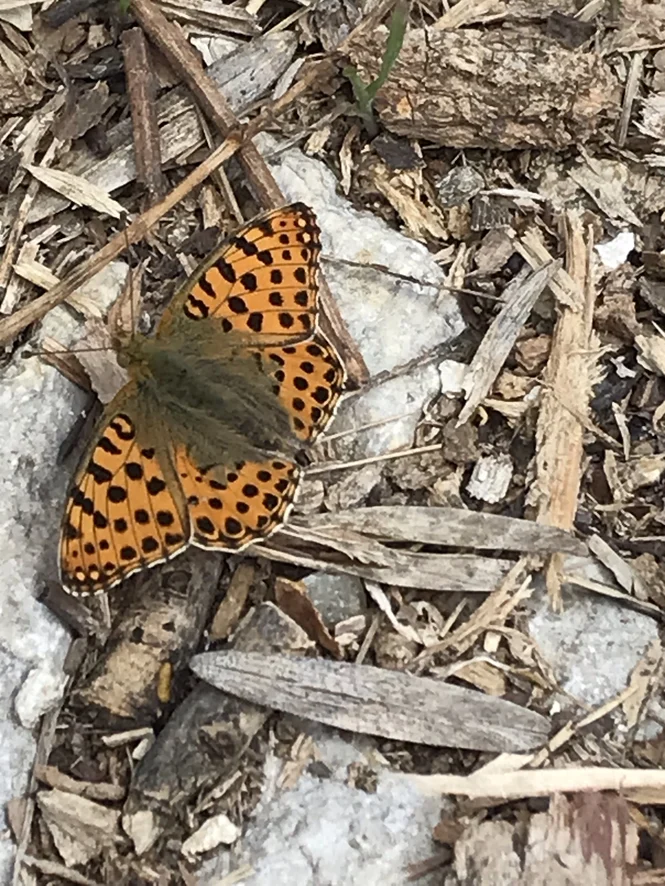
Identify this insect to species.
Issoria lathonia
